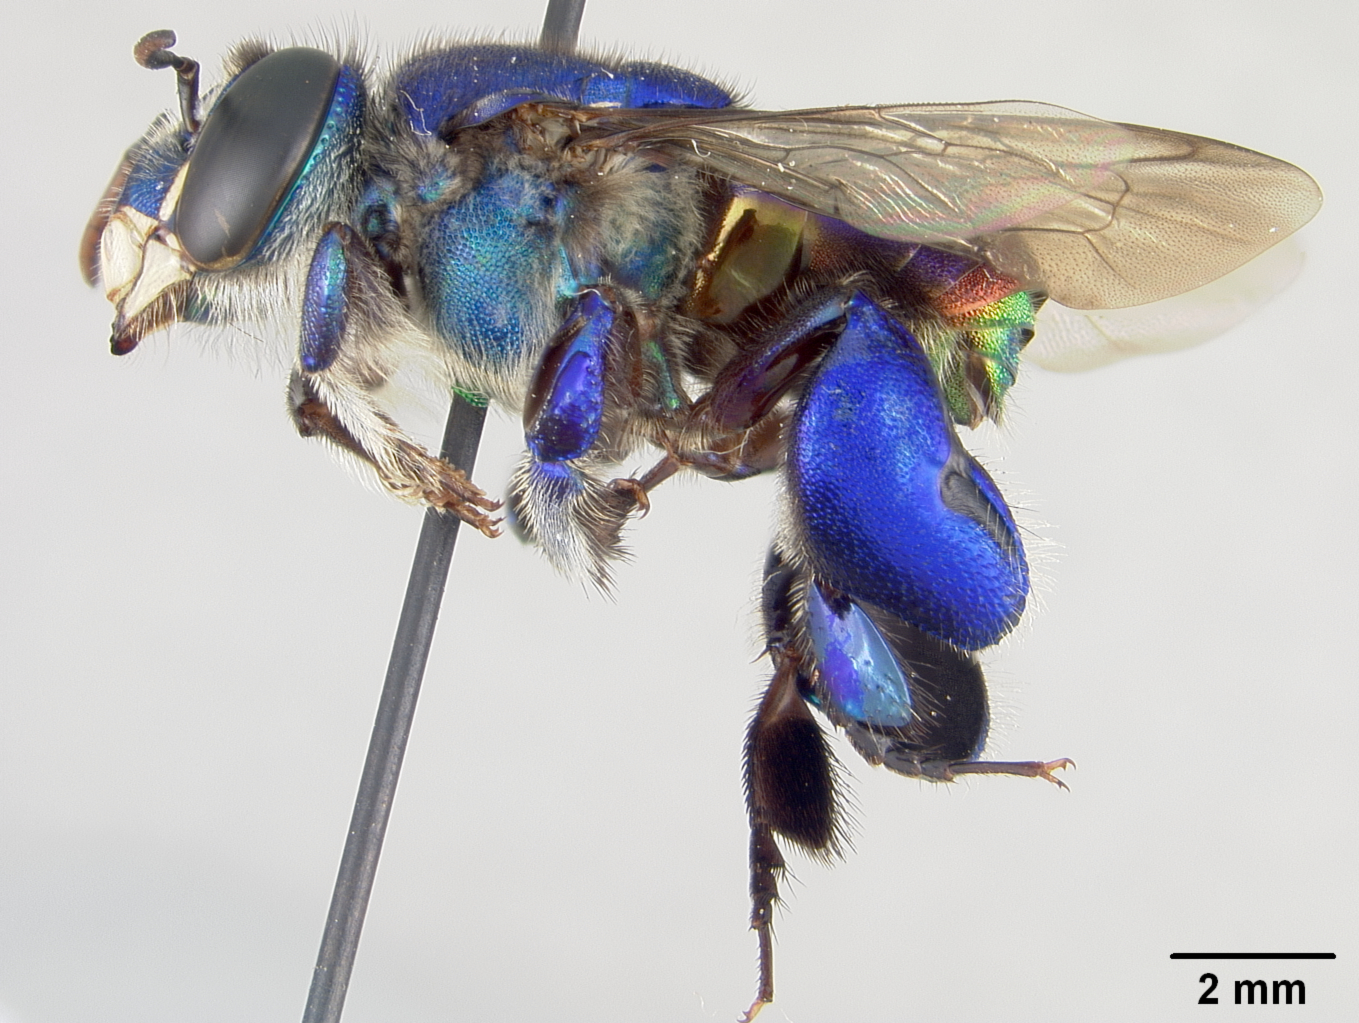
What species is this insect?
Euglossa retroviridis
